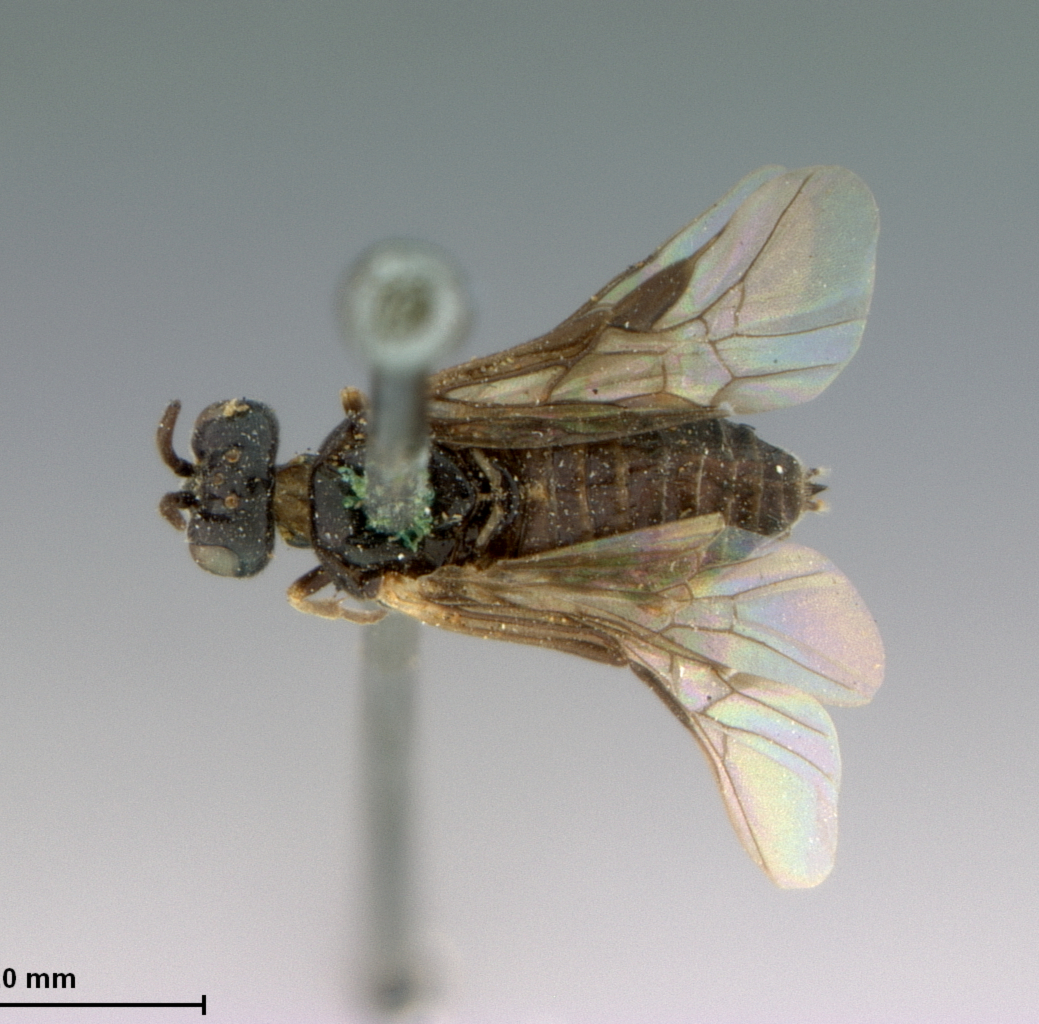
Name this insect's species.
Spacophilus crawii
